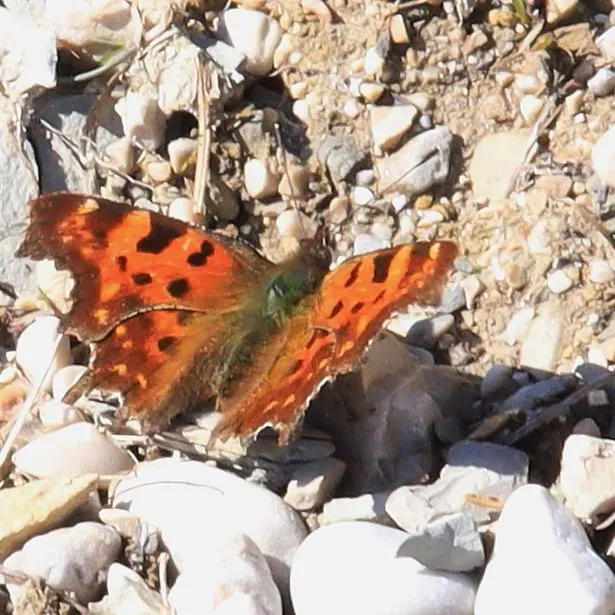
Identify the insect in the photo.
Polygonia c-album
